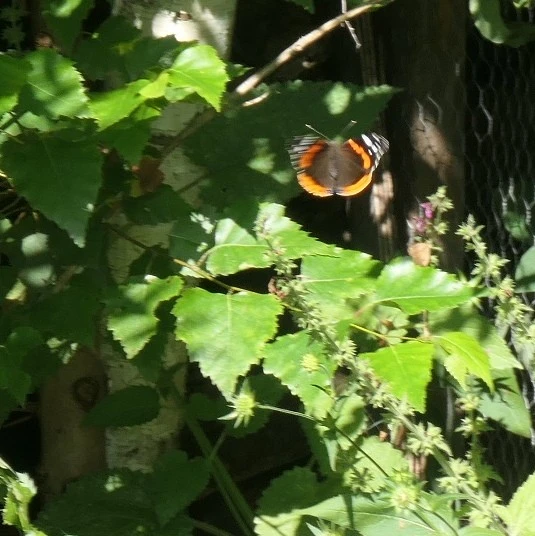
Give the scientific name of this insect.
Vanessa atalanta
